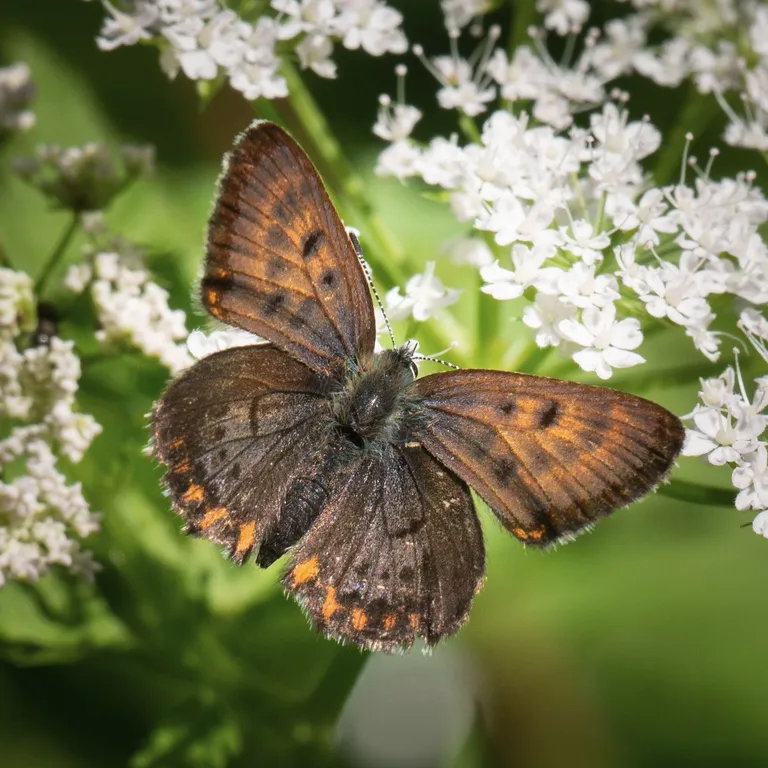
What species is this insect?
Lycaena helle (also Helleia helle)
